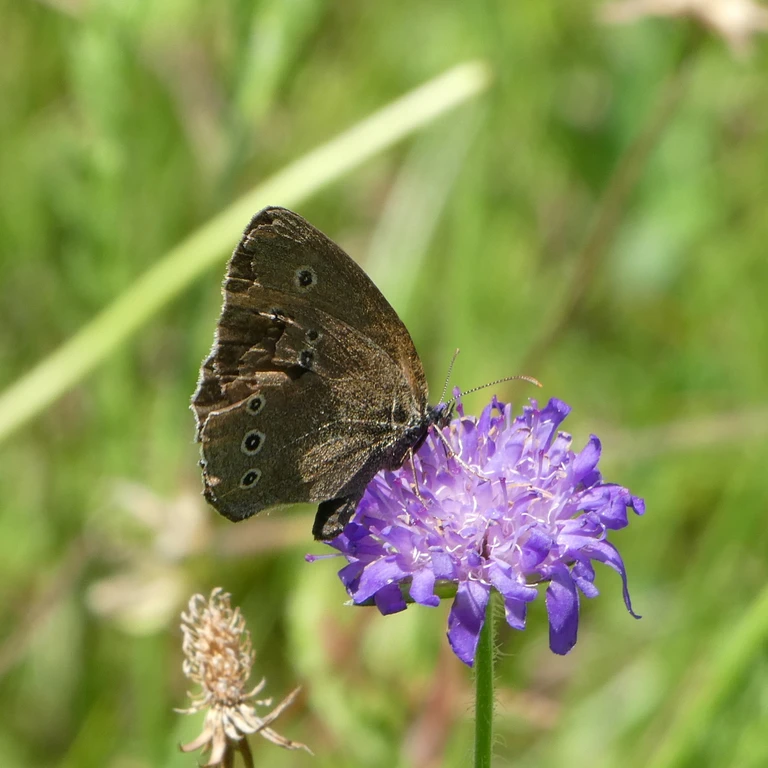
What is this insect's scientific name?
Aphantopus hyperantus
